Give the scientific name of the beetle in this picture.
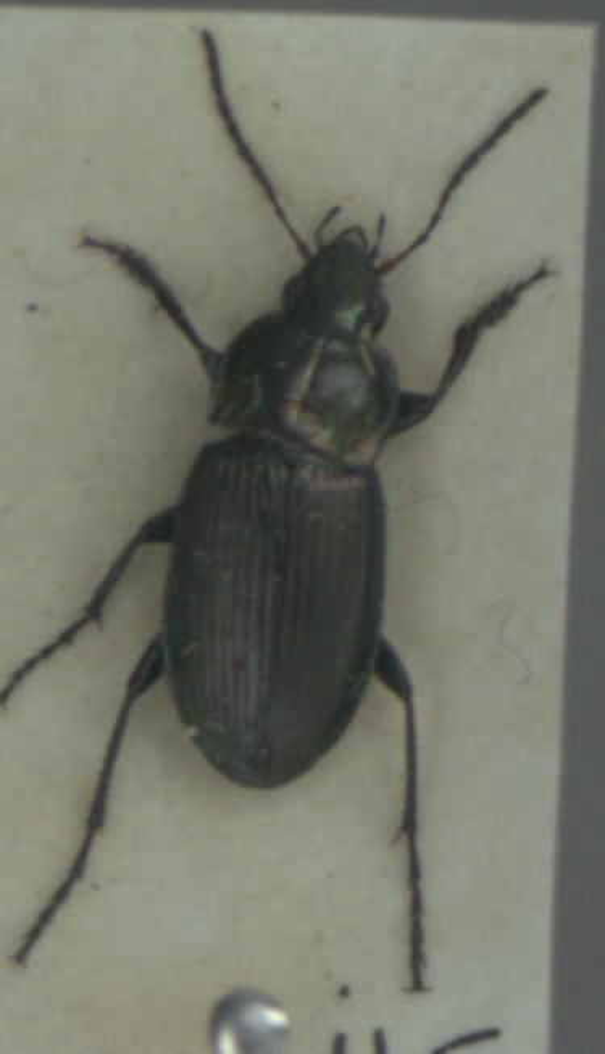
Poecilus versicolor
